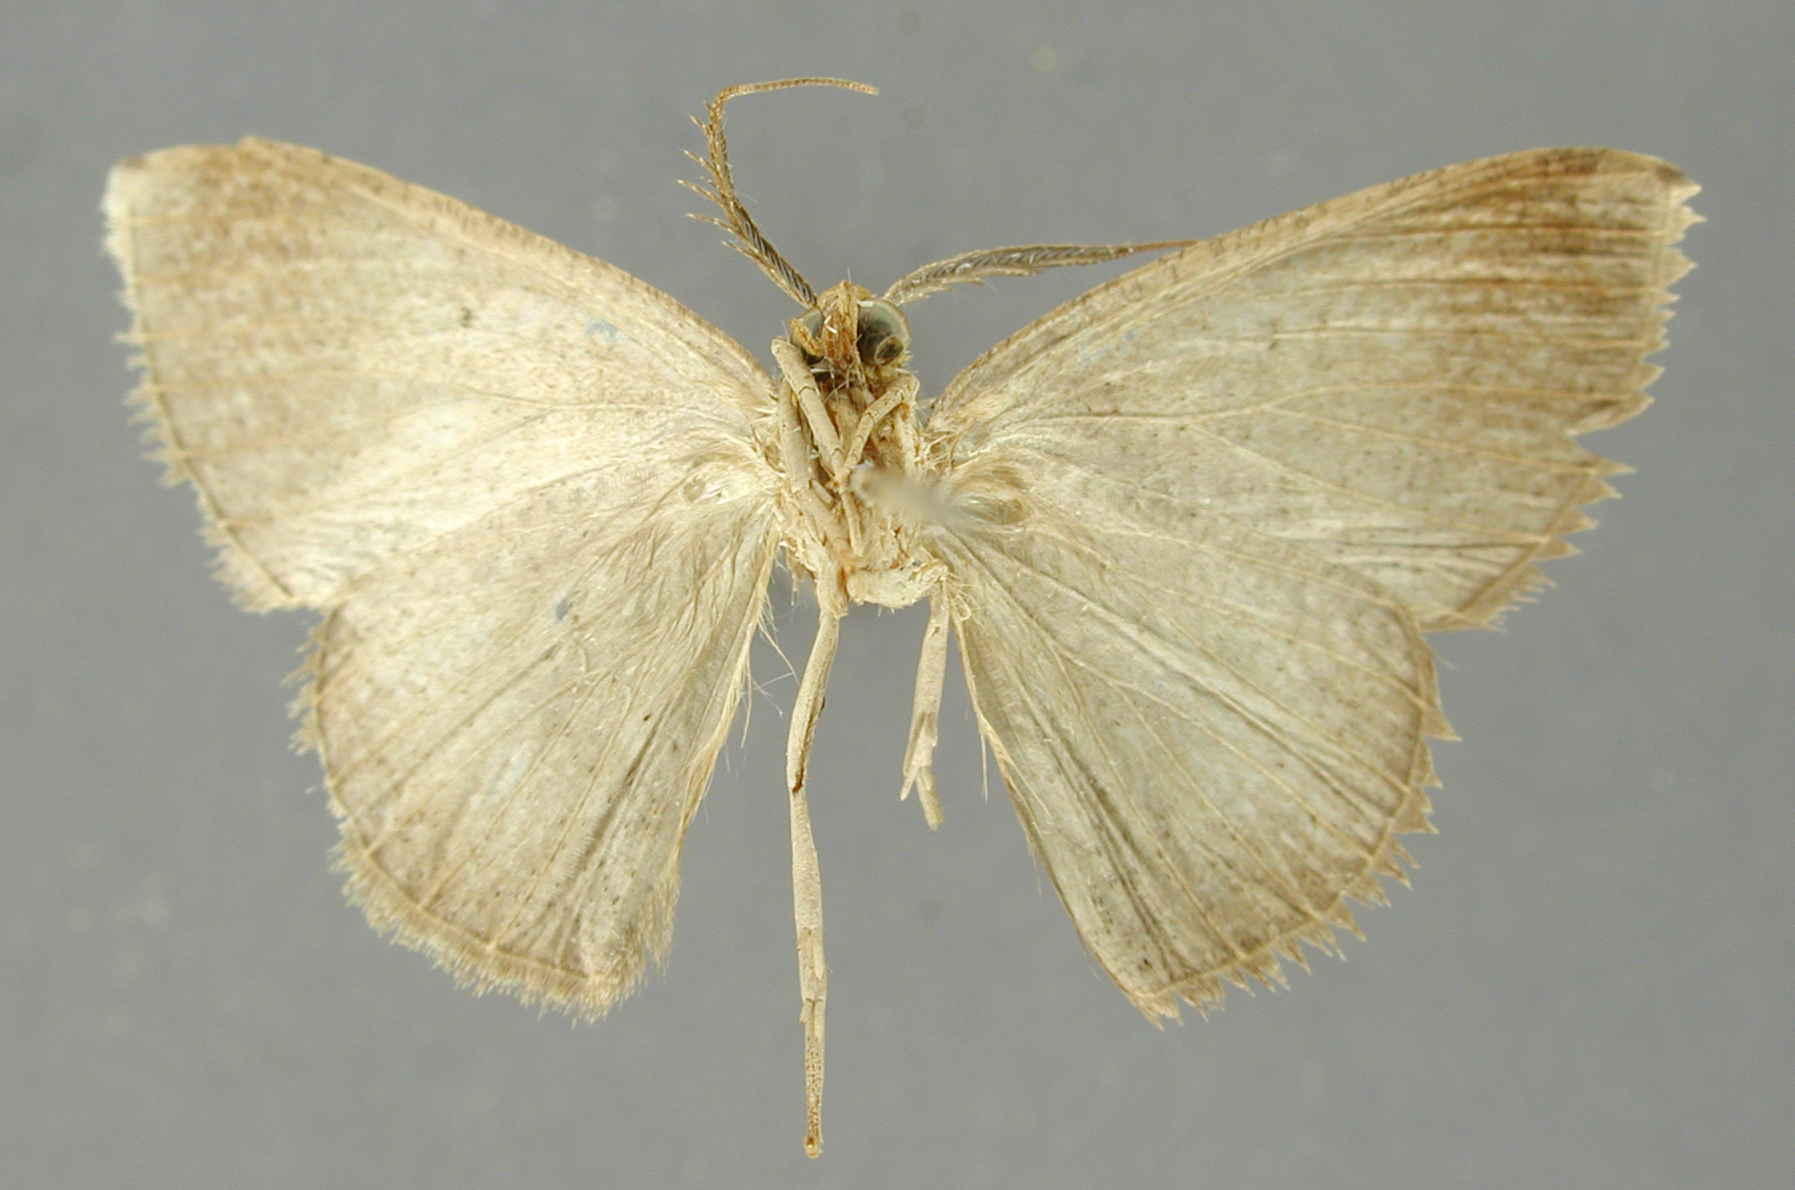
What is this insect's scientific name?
Thysanopyga muricolor
